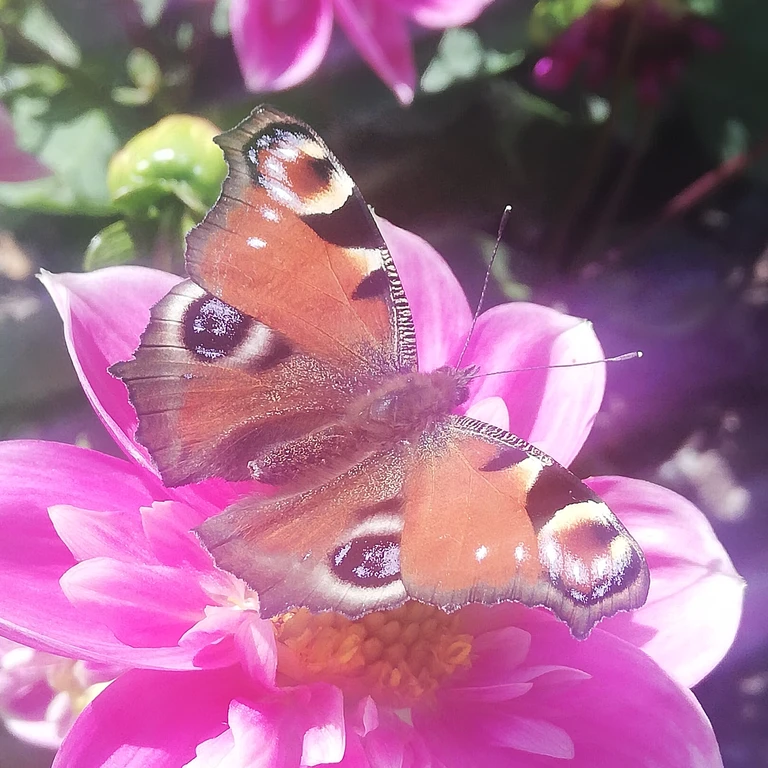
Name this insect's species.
Aglais io
